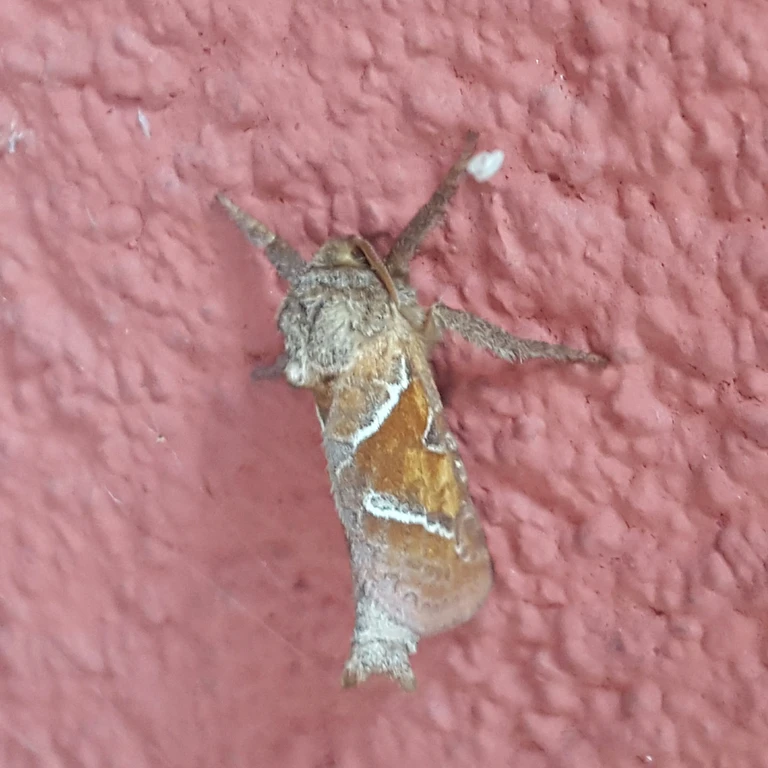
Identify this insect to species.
Triodia sylvina
